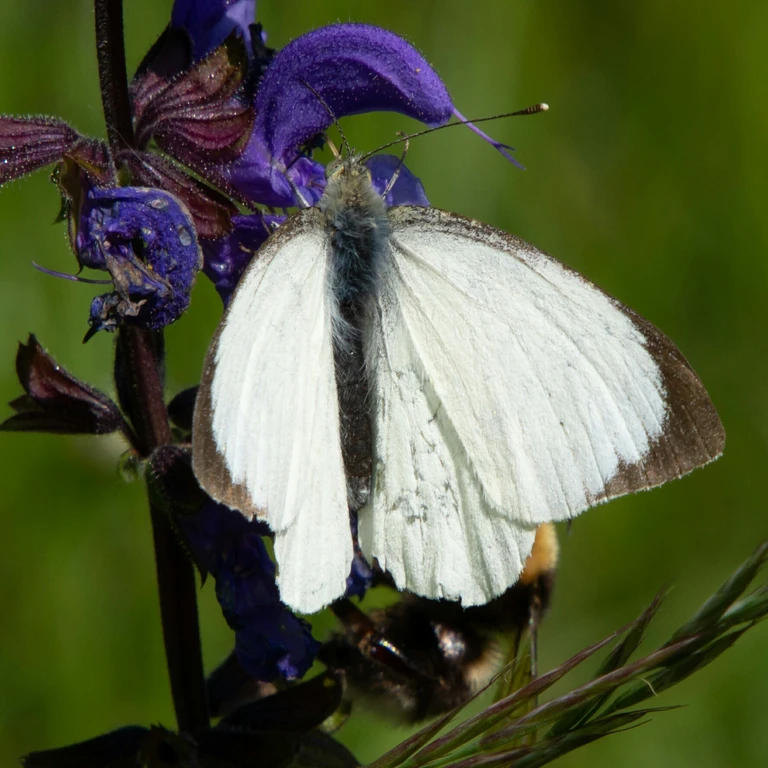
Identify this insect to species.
Pieris brassicae
